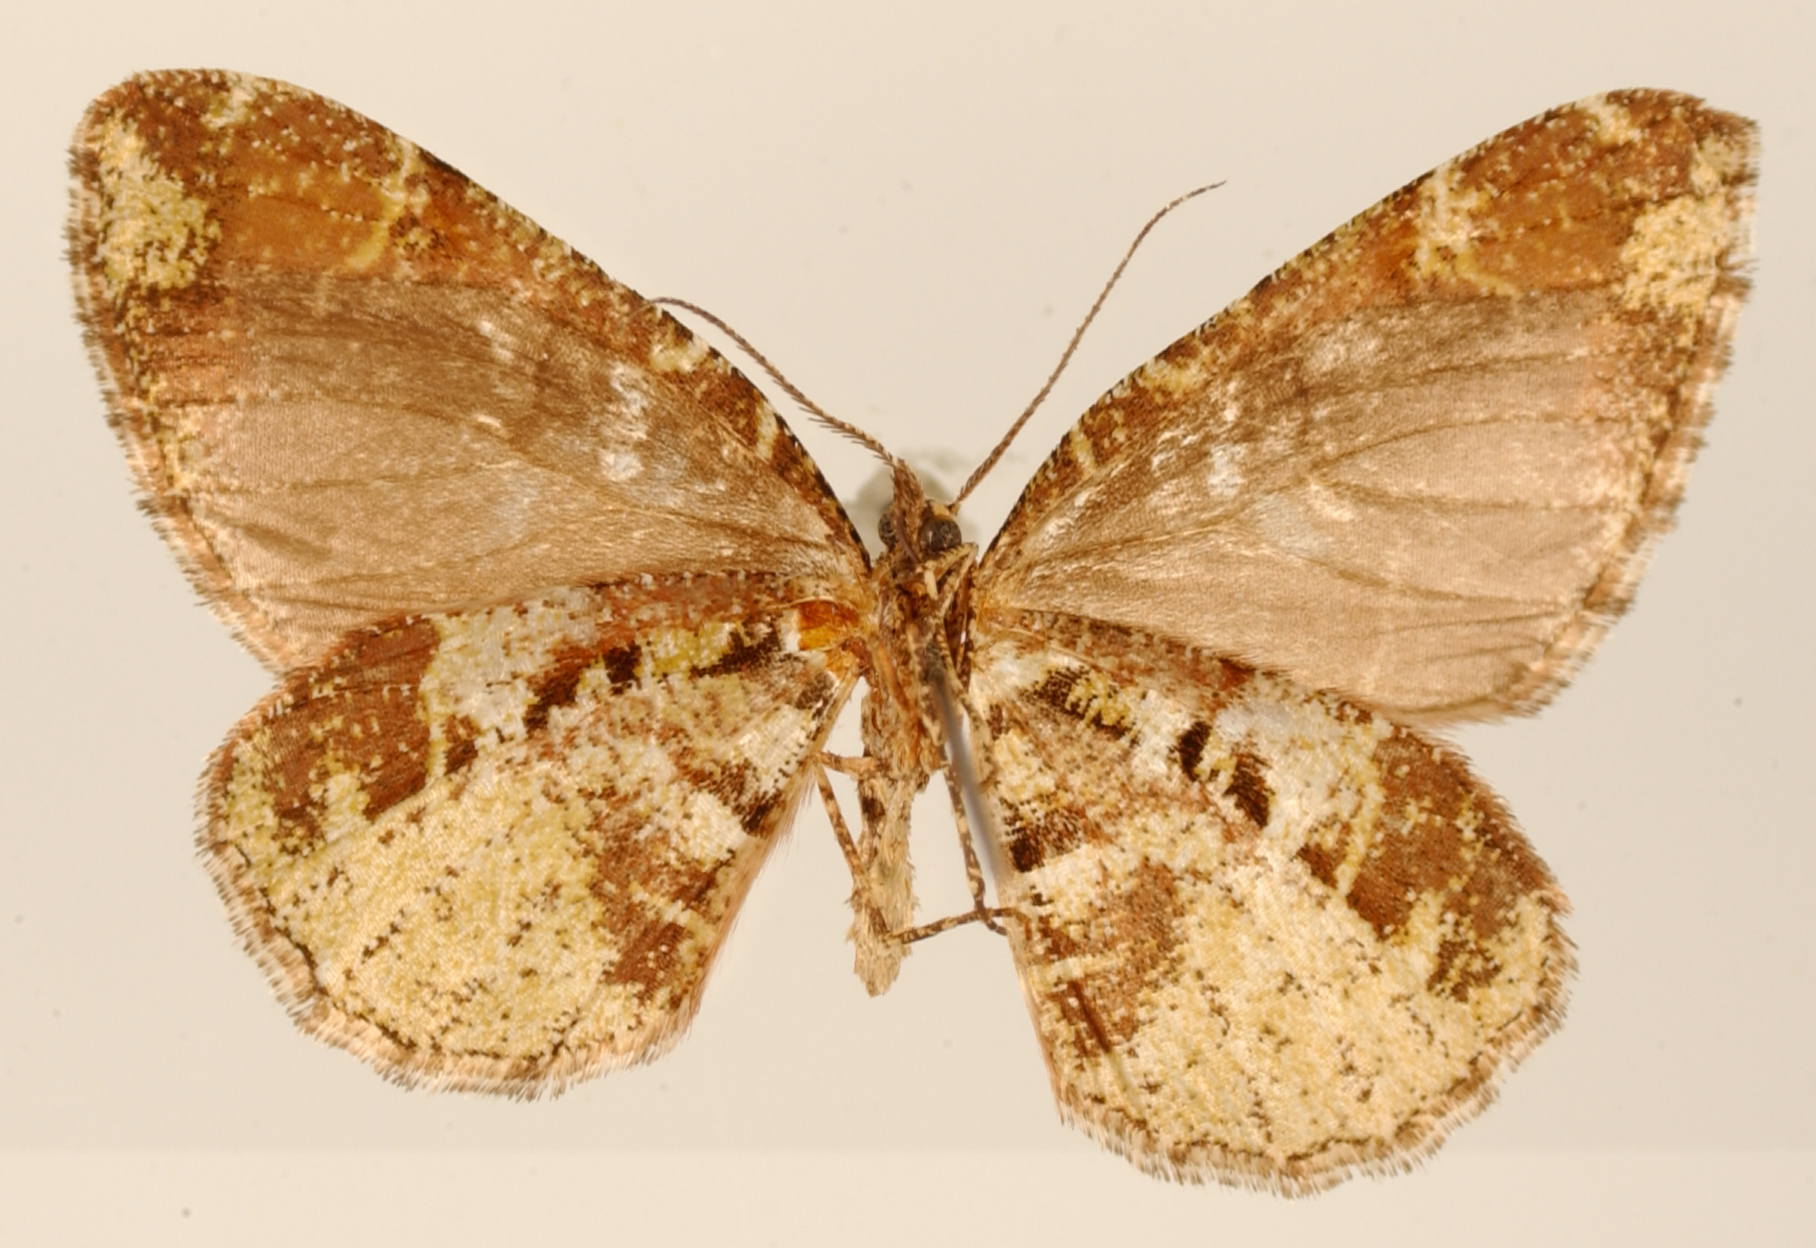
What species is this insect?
Cophocerotis subinquinata
